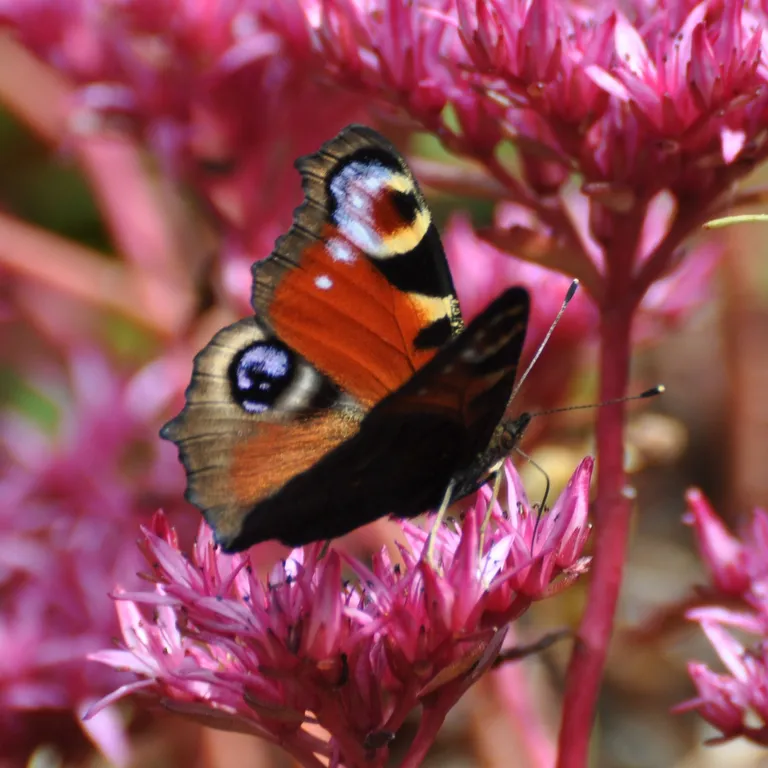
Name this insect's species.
Aglais io
